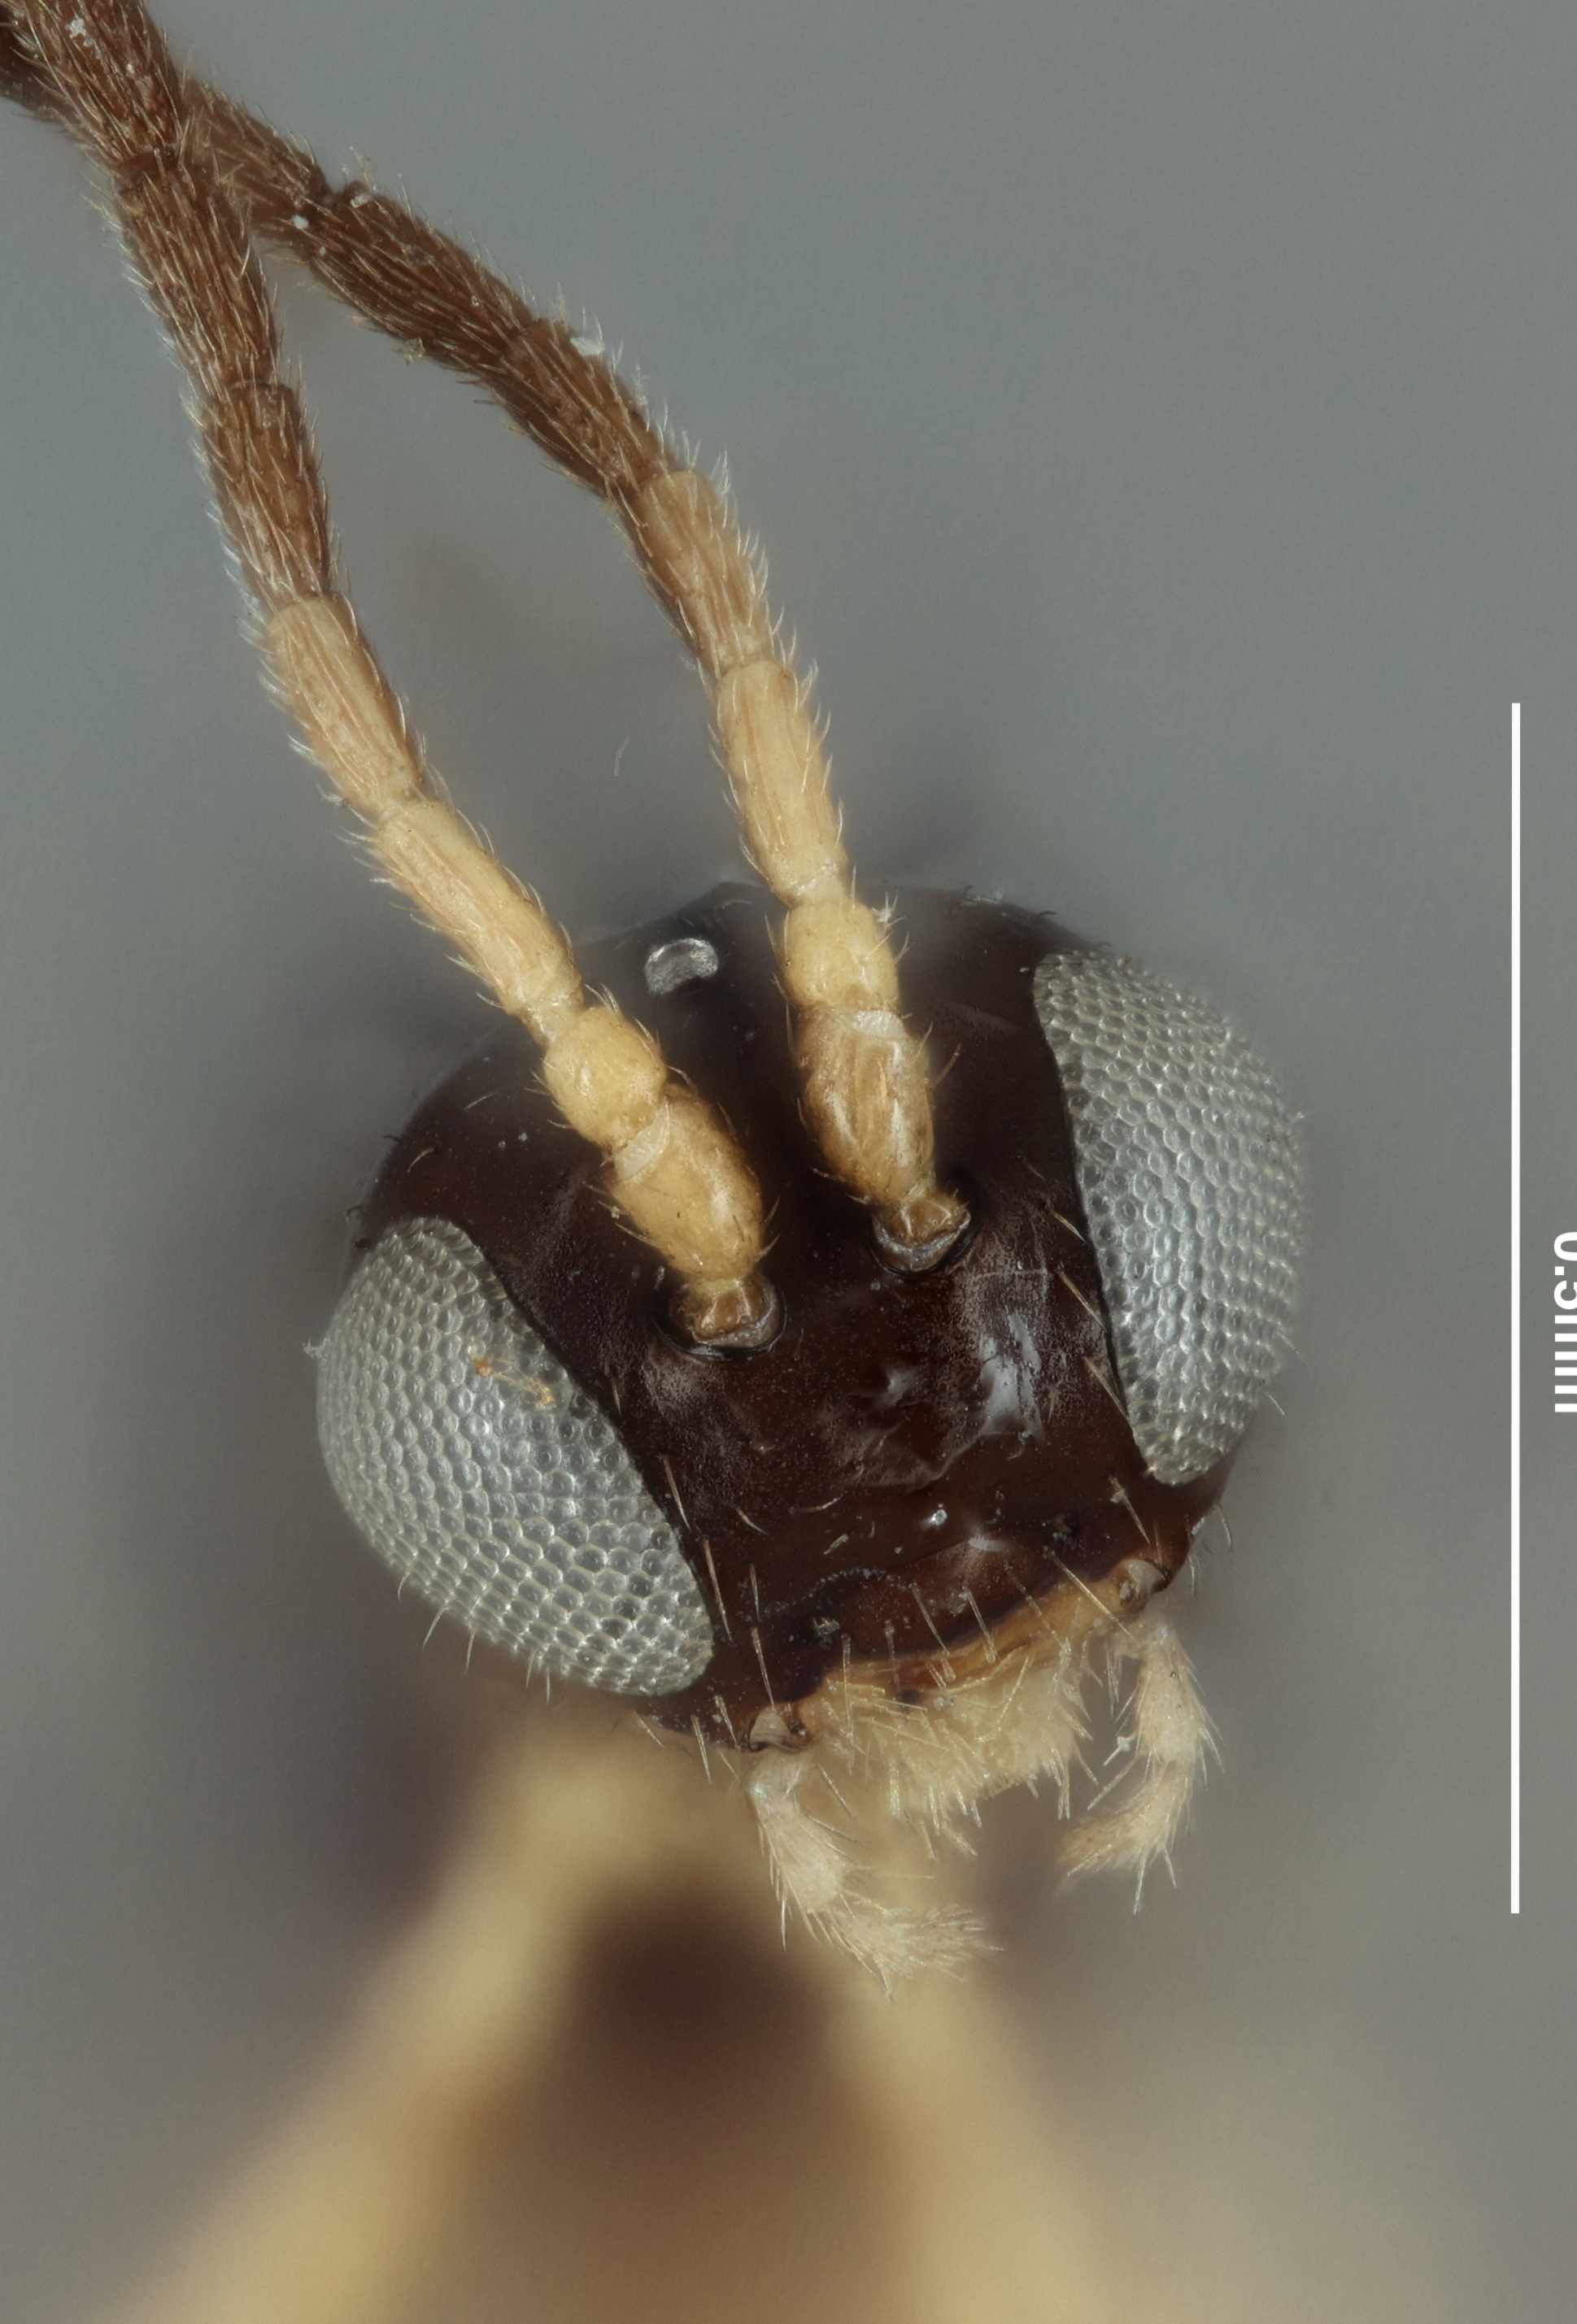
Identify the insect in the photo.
Trioxys similis
